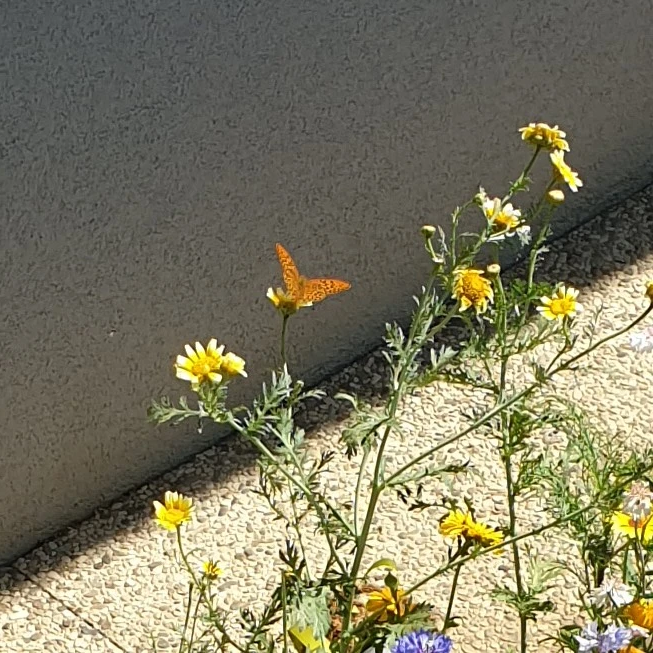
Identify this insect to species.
Argynnis paphia
